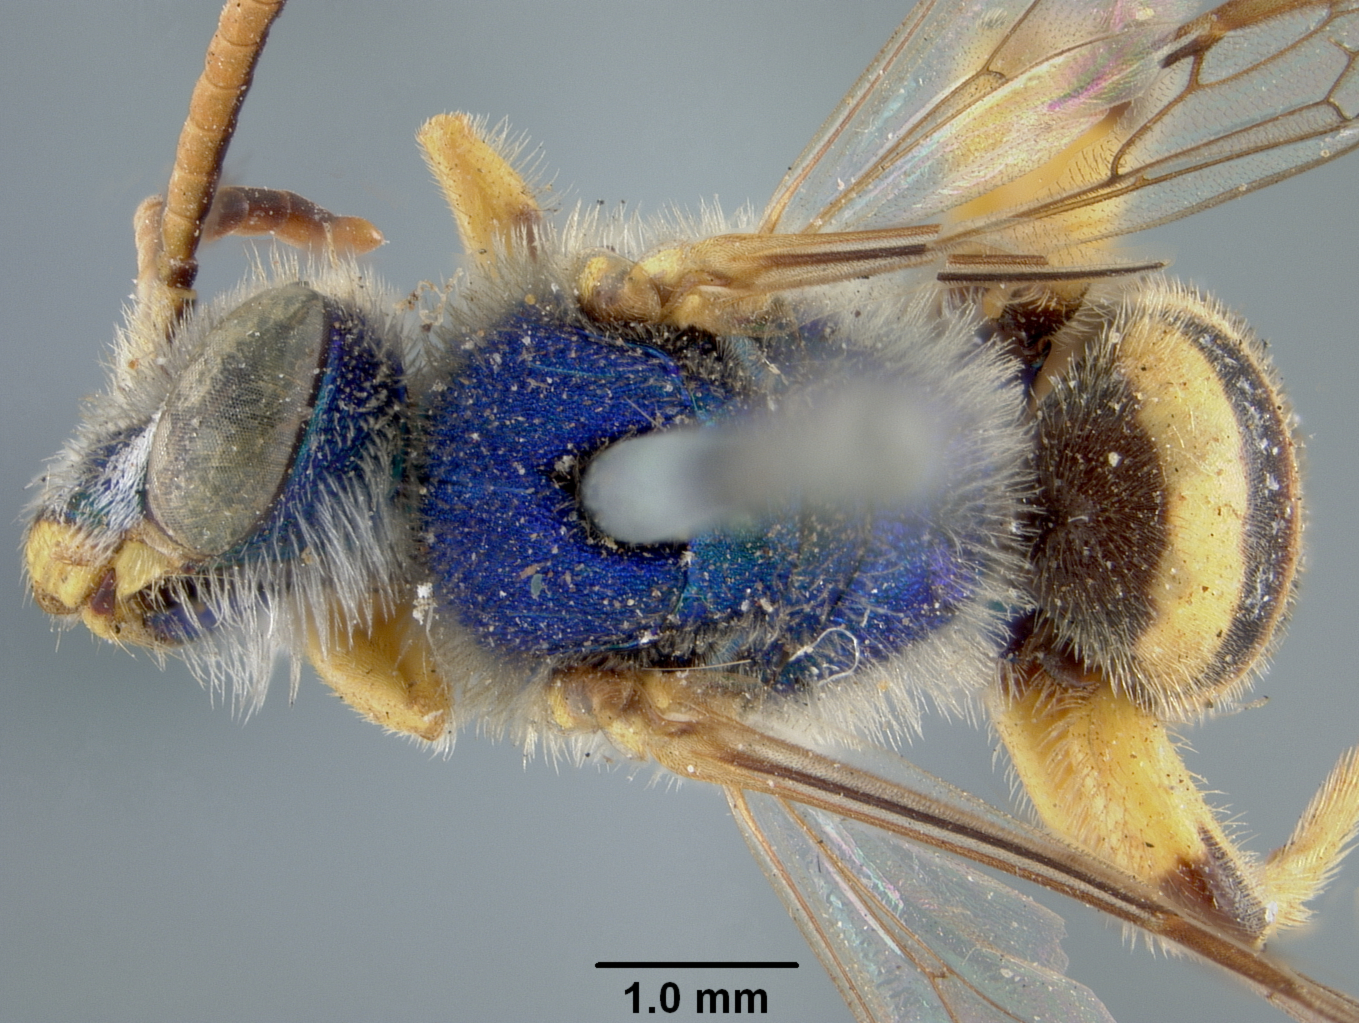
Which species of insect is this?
Agapostemon californicus
